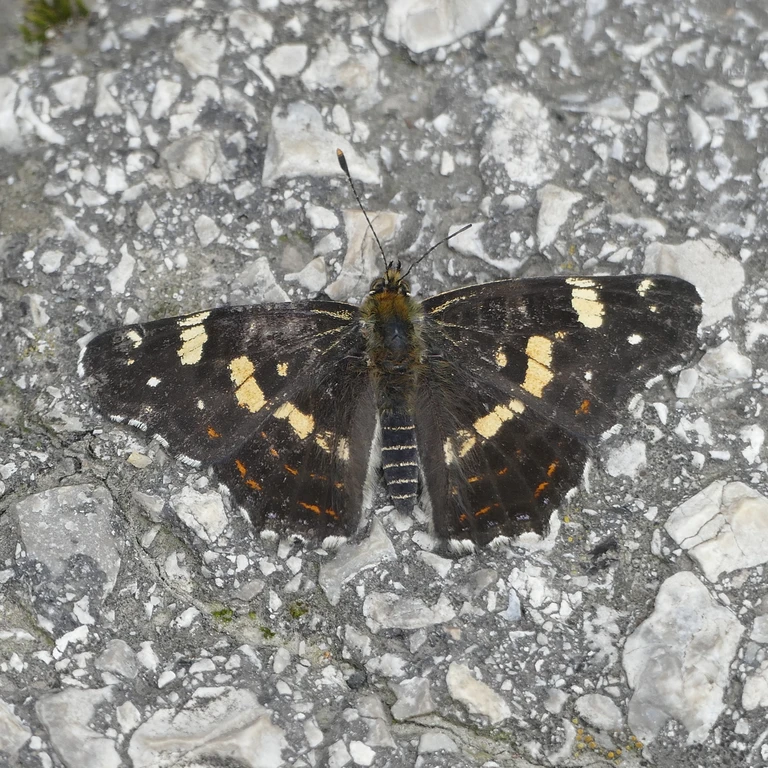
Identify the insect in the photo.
Araschnia levana
